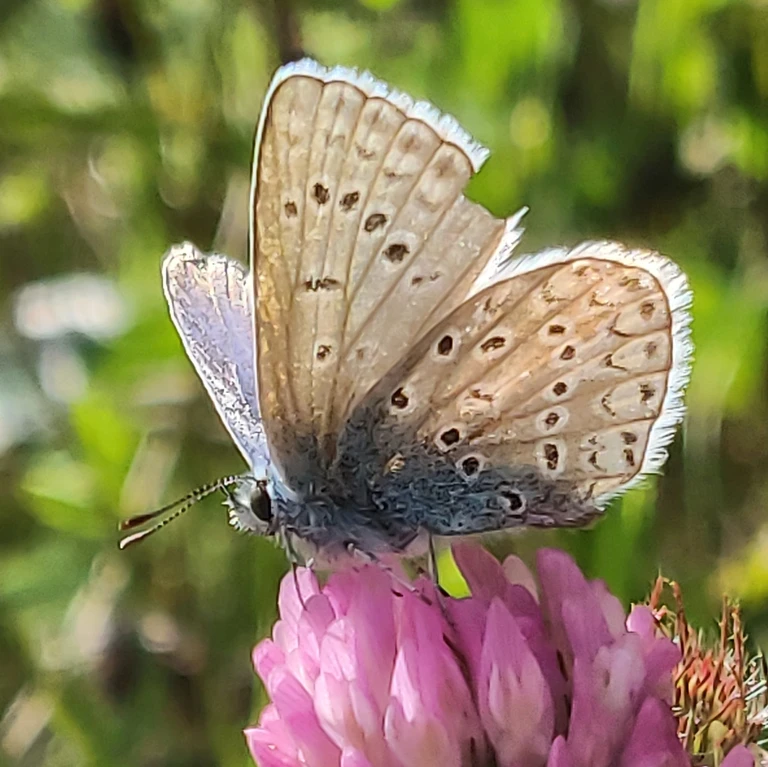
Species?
Polyommatus icarus
